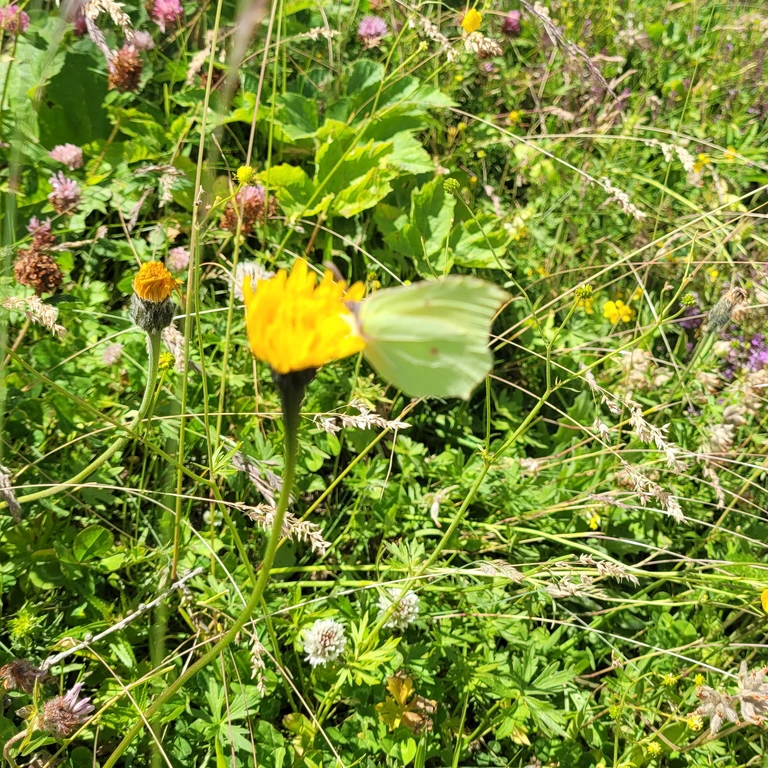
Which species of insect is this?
Gonepteryx rhamni
